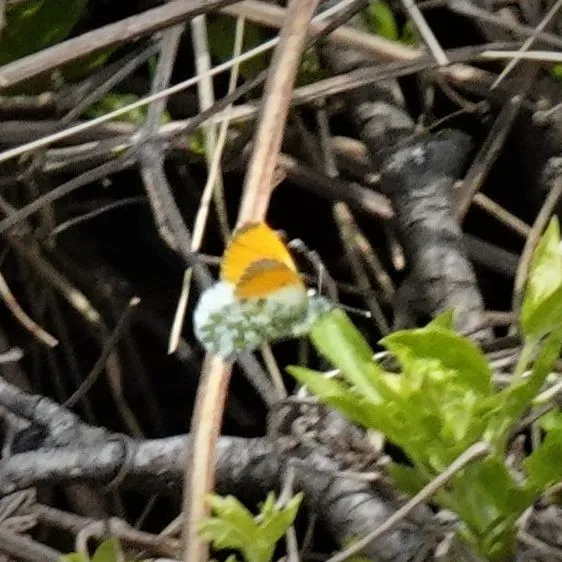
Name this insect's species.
Anthocharis cardamines
